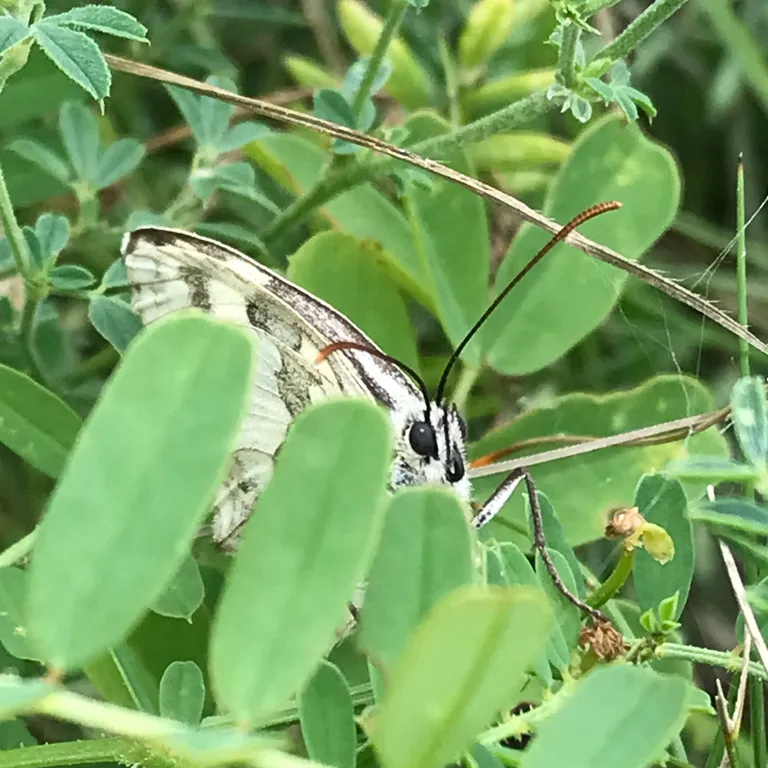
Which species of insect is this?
Melanargia galathea
